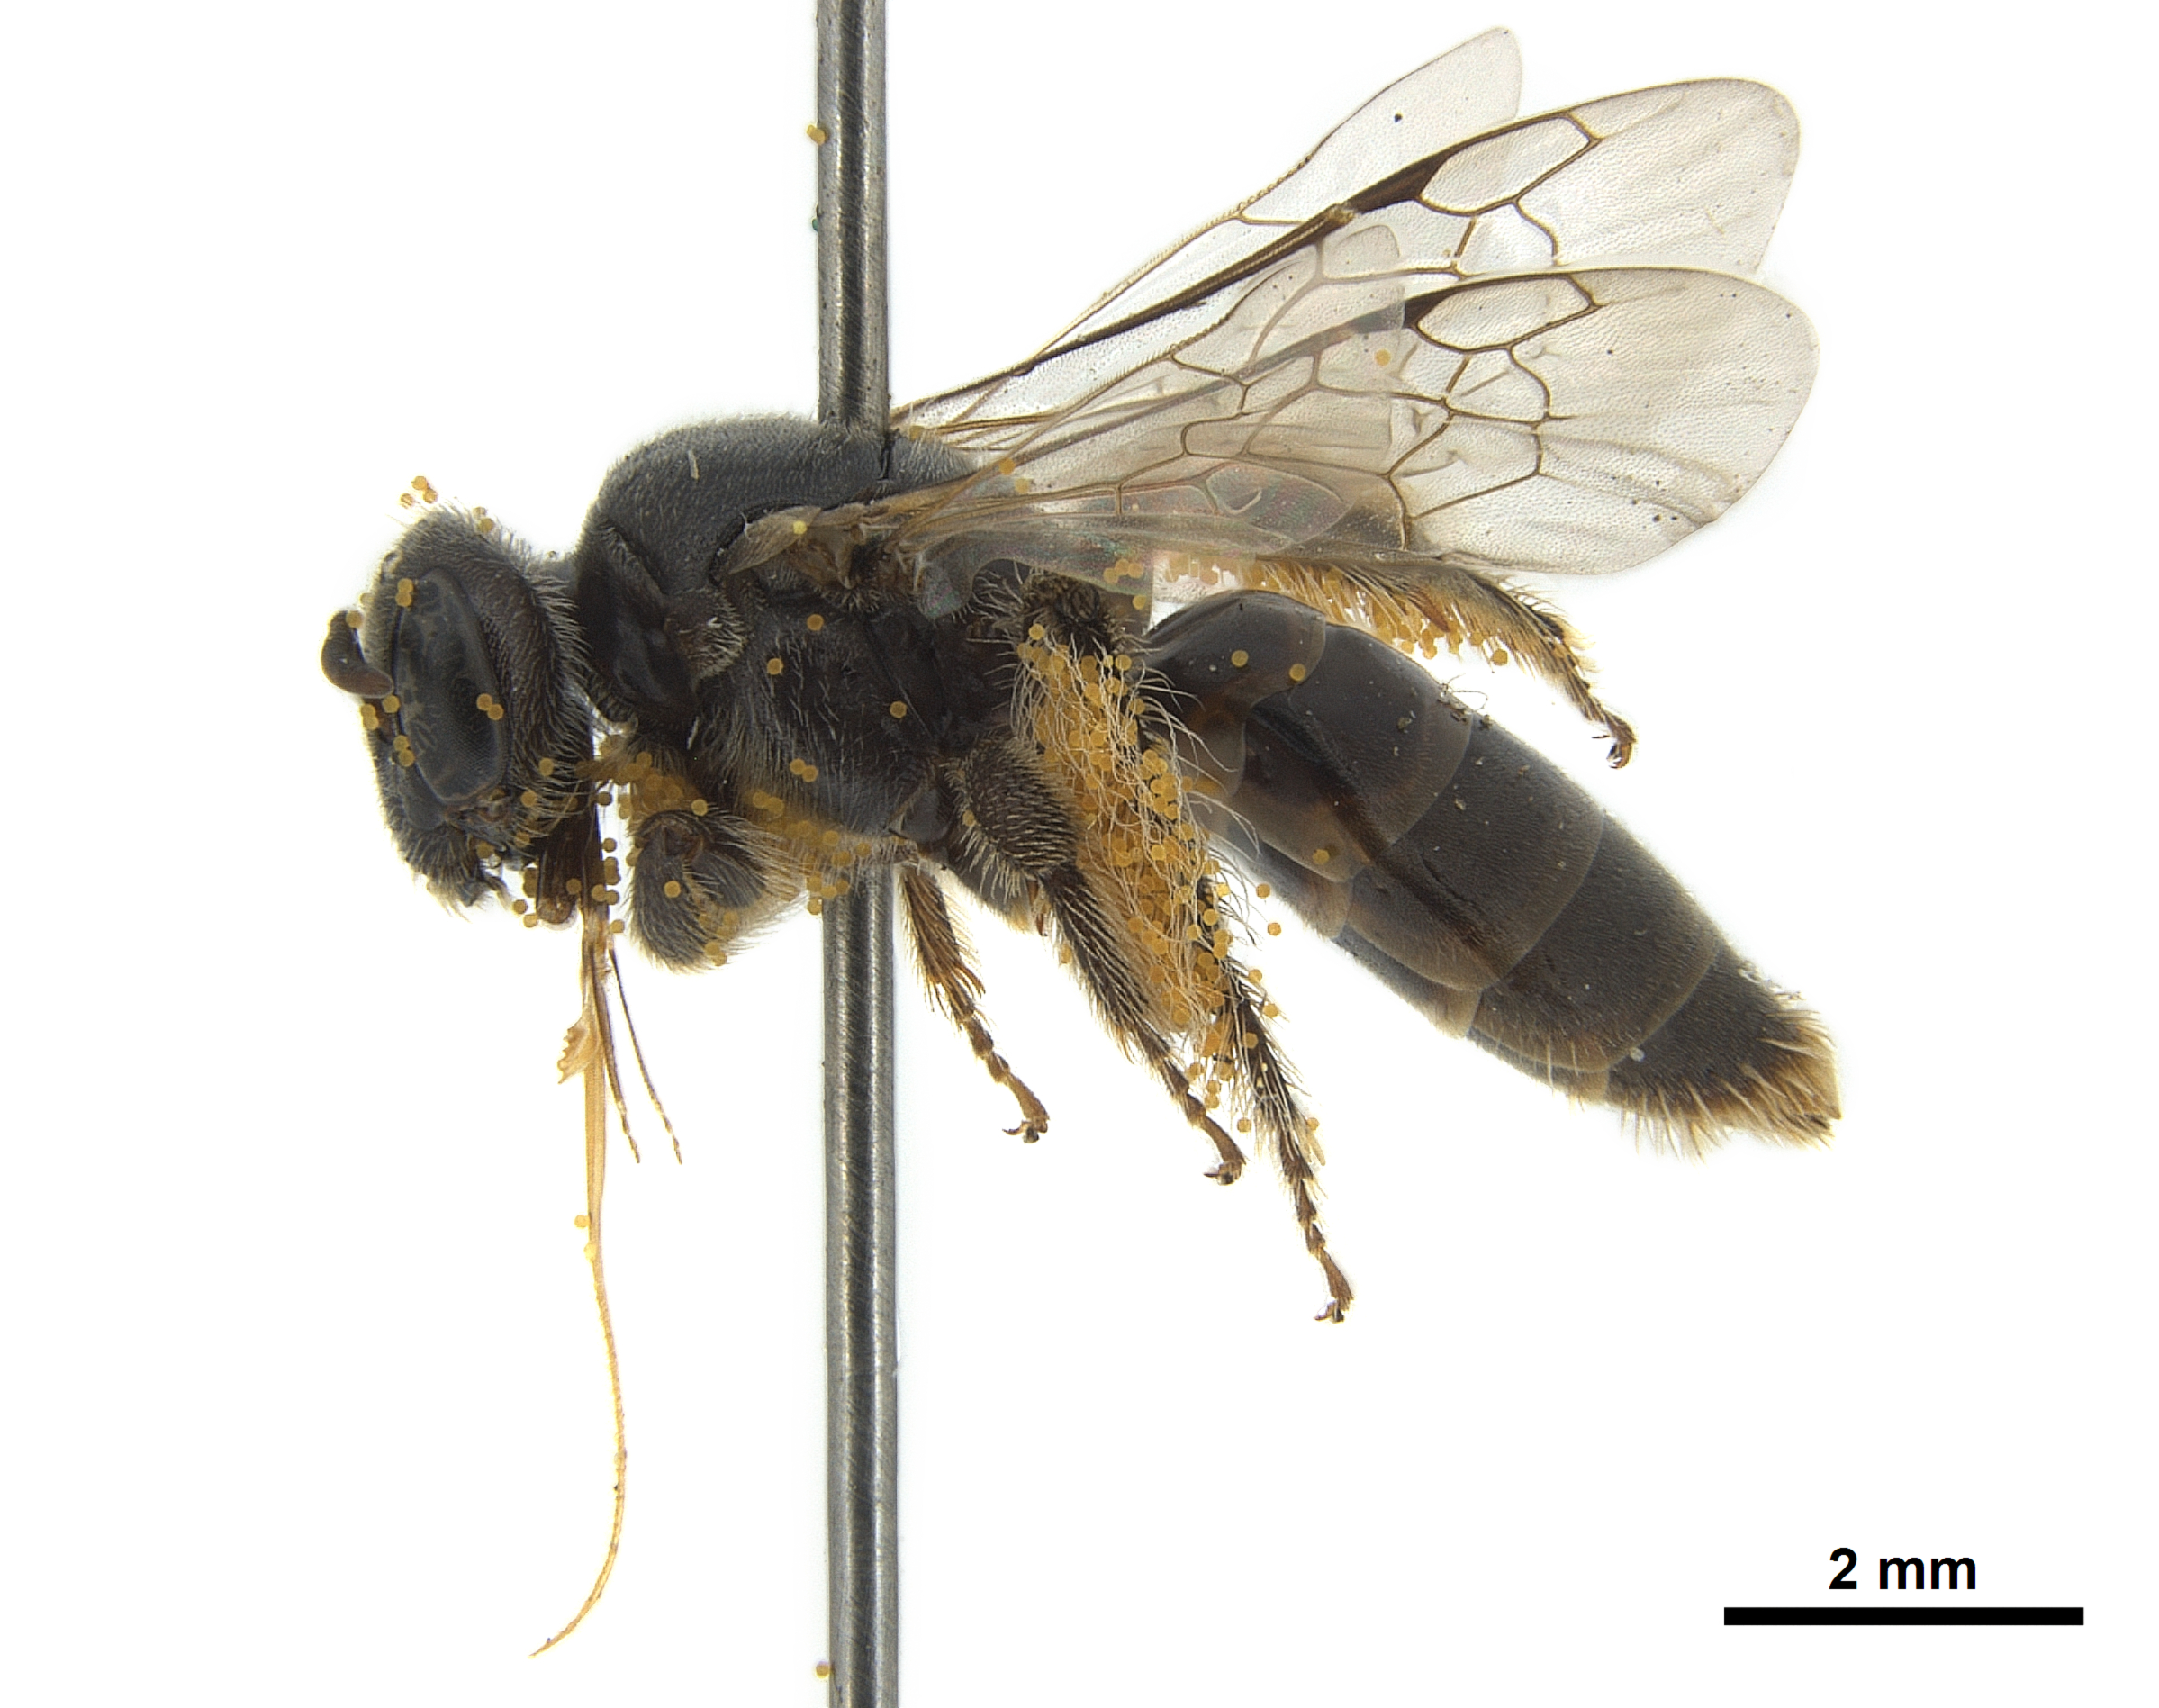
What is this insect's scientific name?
Macrotera pipiyolin
